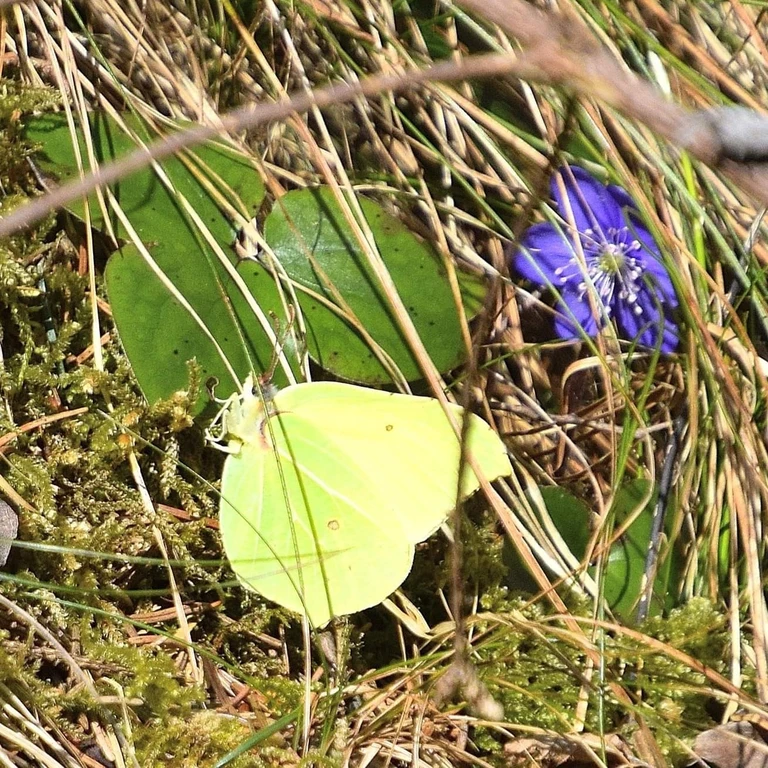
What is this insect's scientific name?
Gonepteryx rhamni
